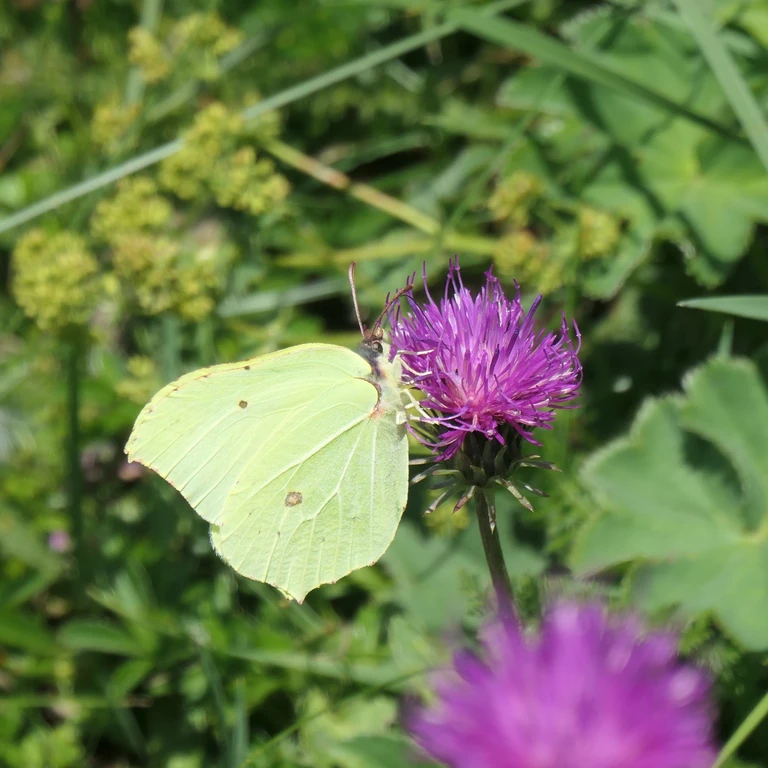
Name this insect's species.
Gonepteryx rhamni
